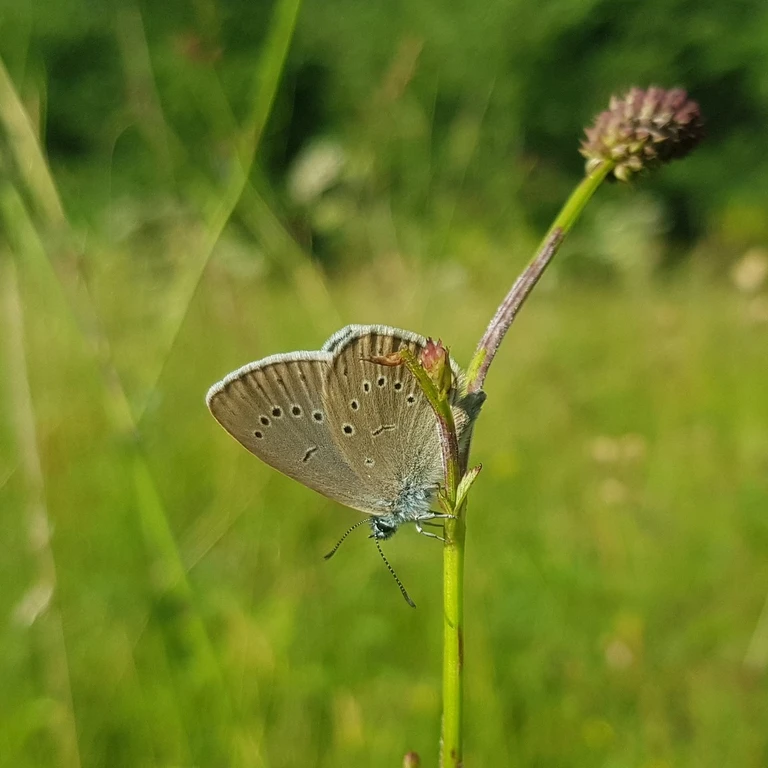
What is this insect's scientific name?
Phengaris teleius
